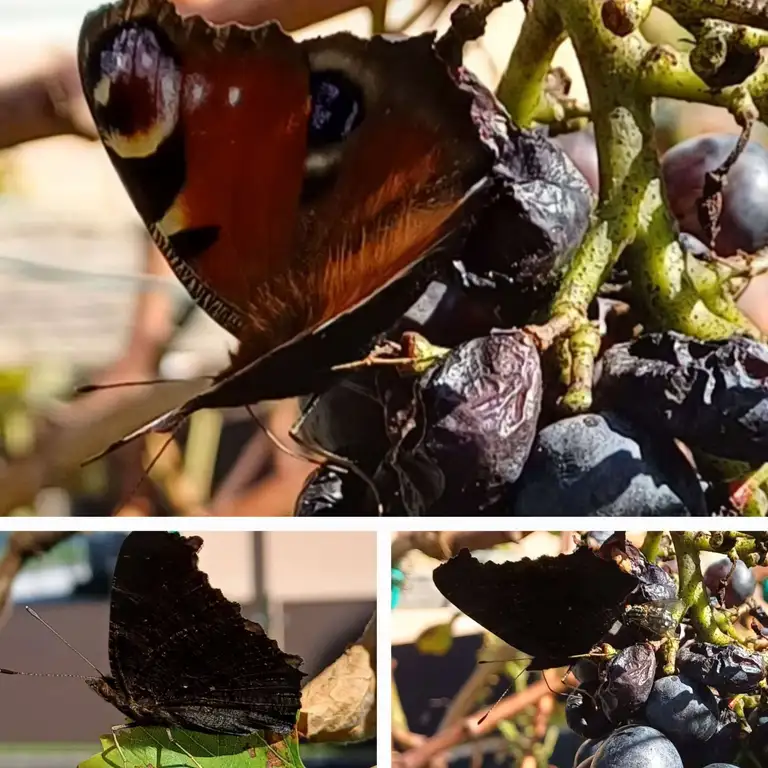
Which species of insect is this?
Aglais io
